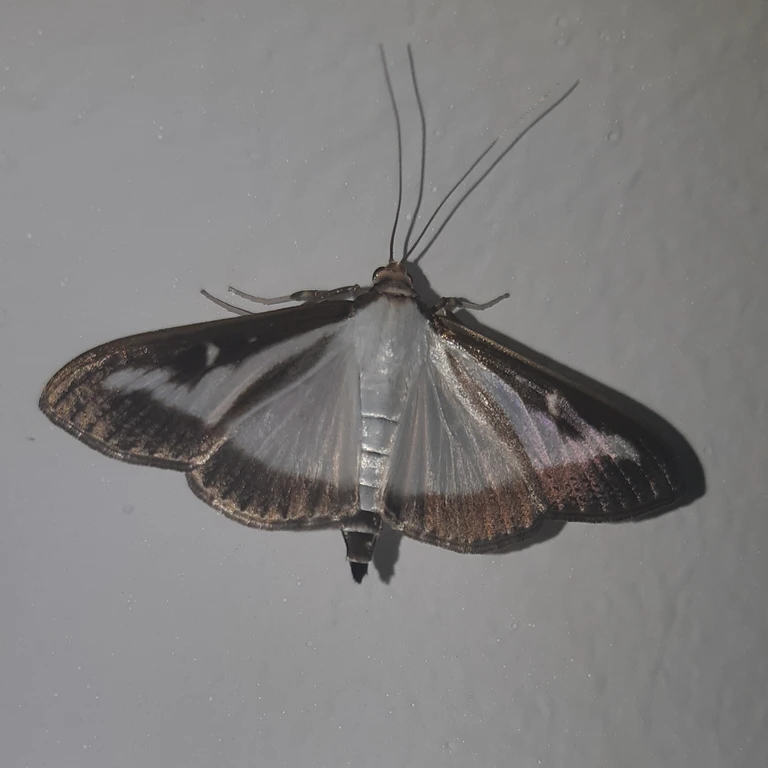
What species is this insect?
Cydalima perspectalis
